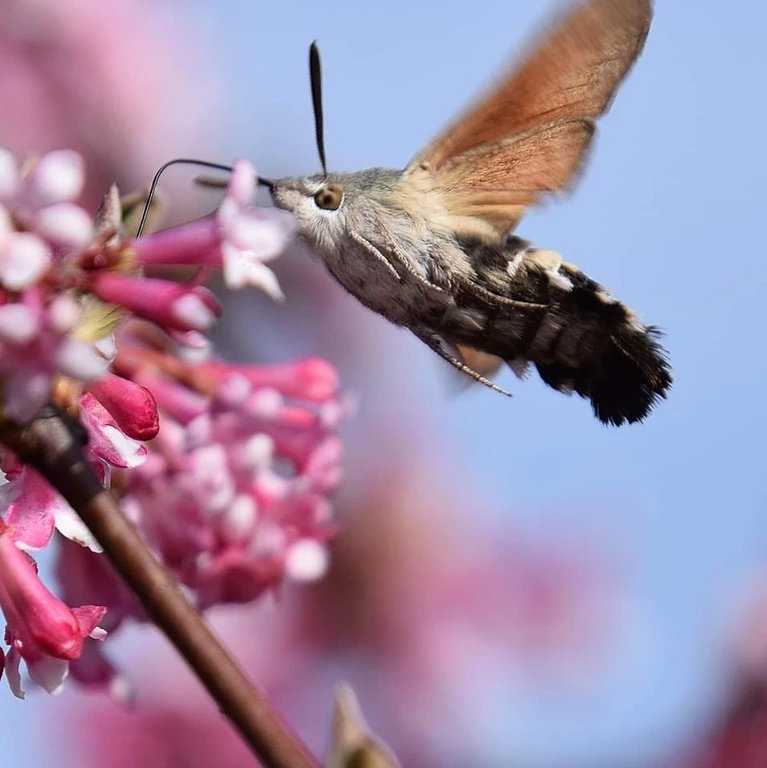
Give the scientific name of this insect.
Macroglossum stellatarum
